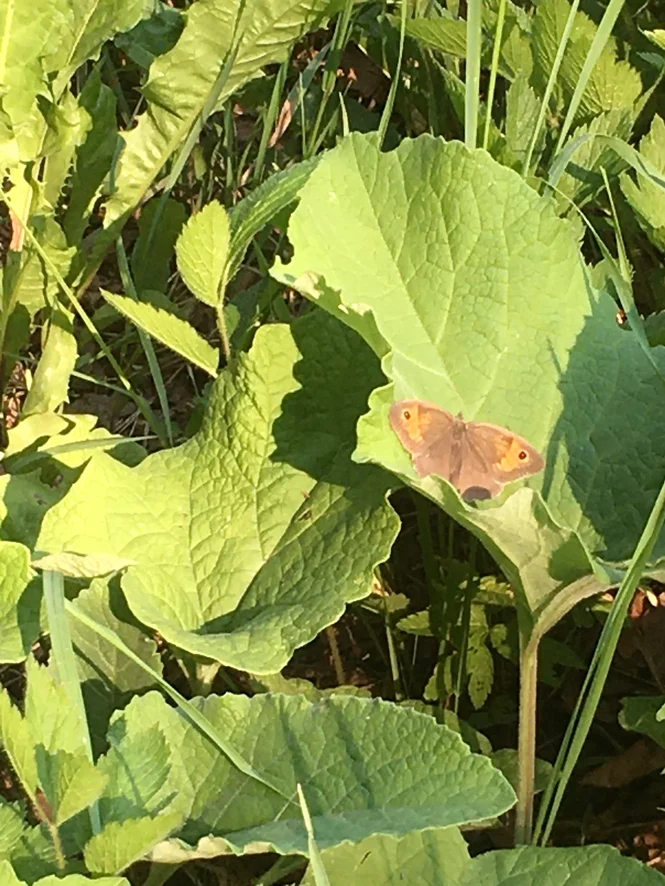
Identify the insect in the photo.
Maniola jurtina
